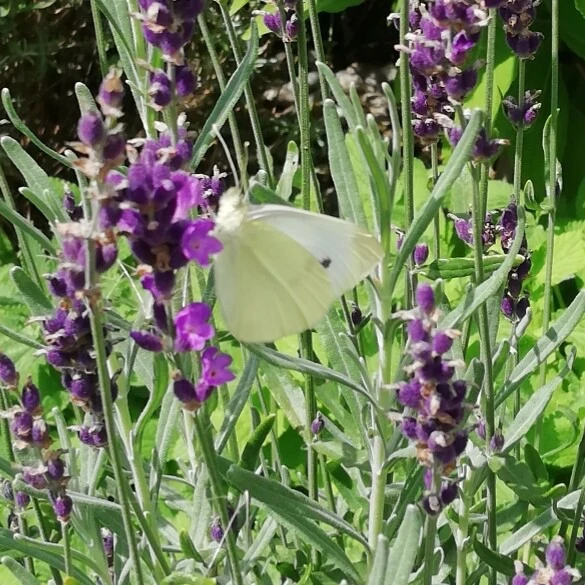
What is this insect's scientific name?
Pieris rapae
